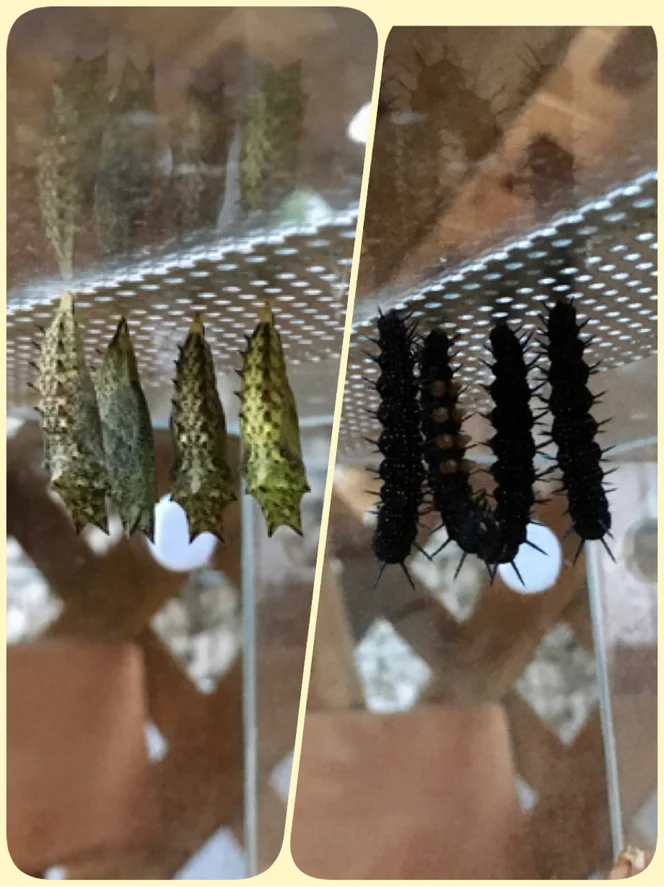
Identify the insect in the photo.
Aglais io
